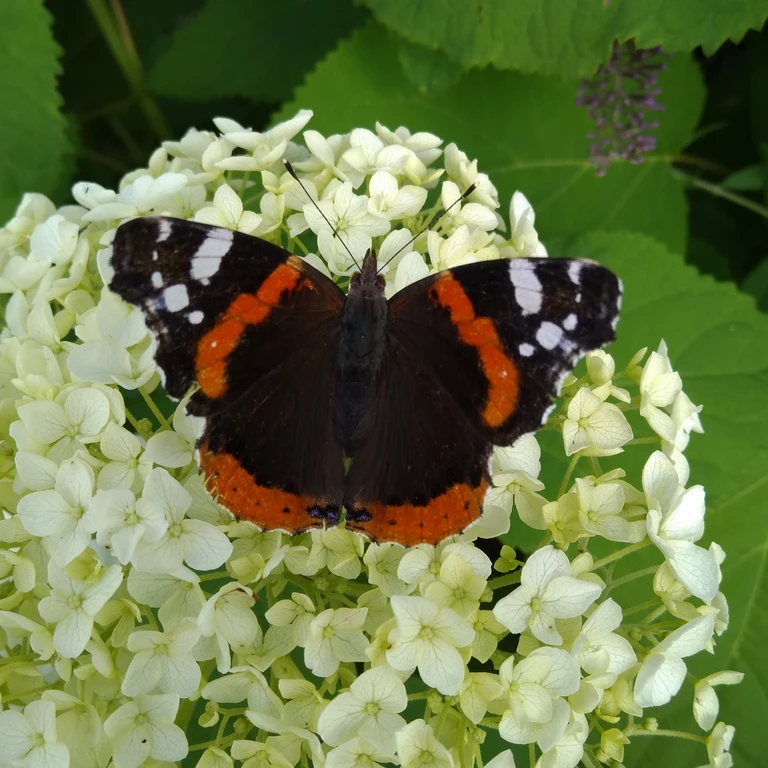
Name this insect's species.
Vanessa atalanta
